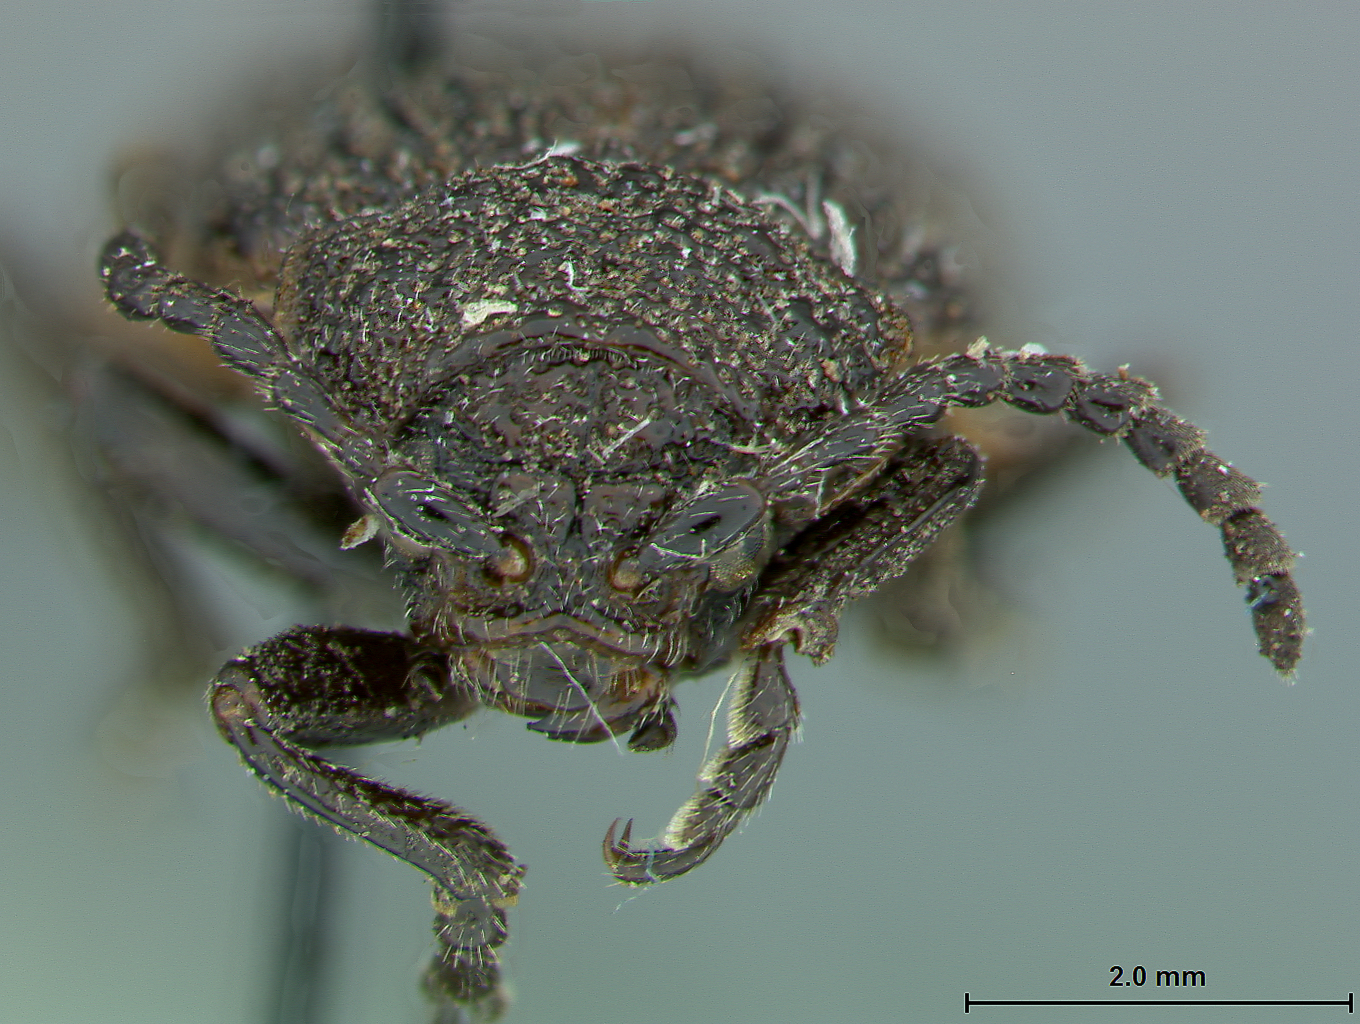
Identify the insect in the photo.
Galeruca costatissima
